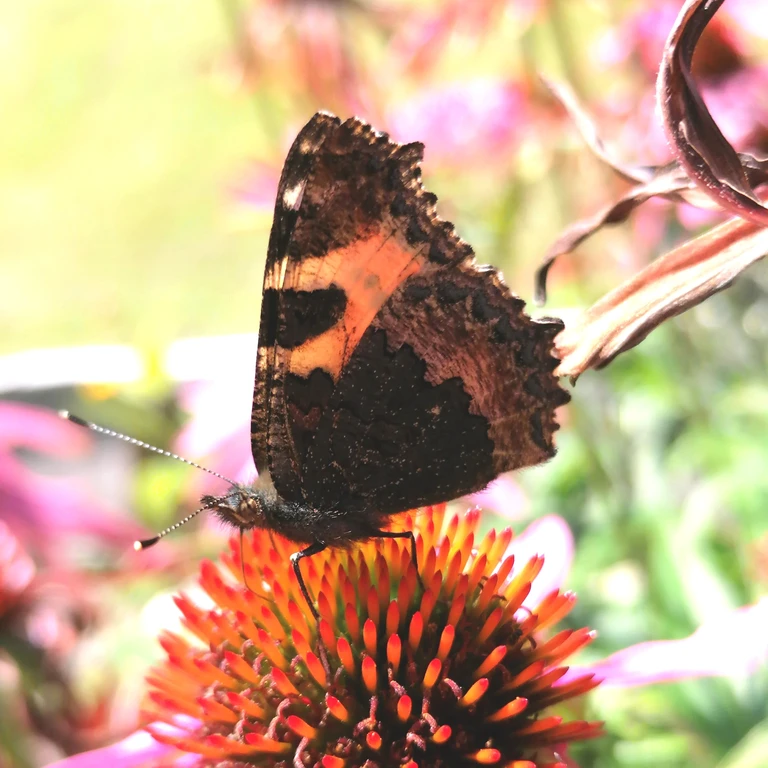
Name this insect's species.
Aglais urticae
